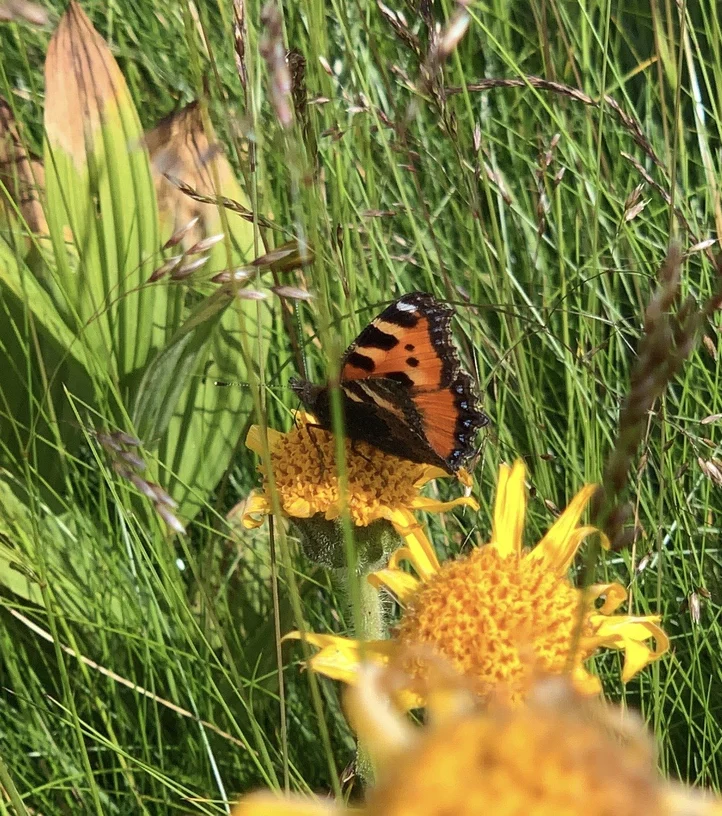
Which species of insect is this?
Aglais urticae
